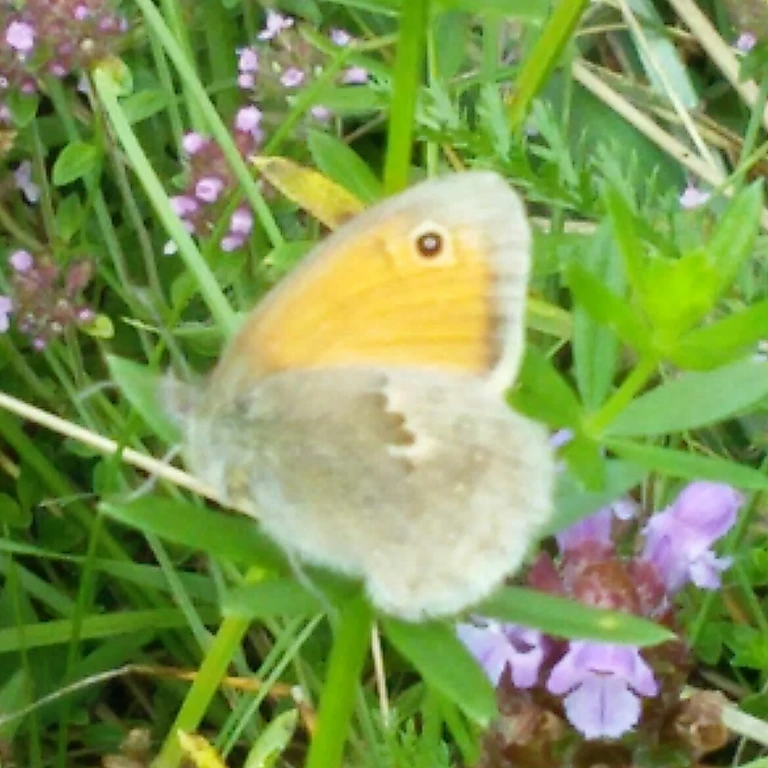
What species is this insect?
Coenonympha pamphilus
